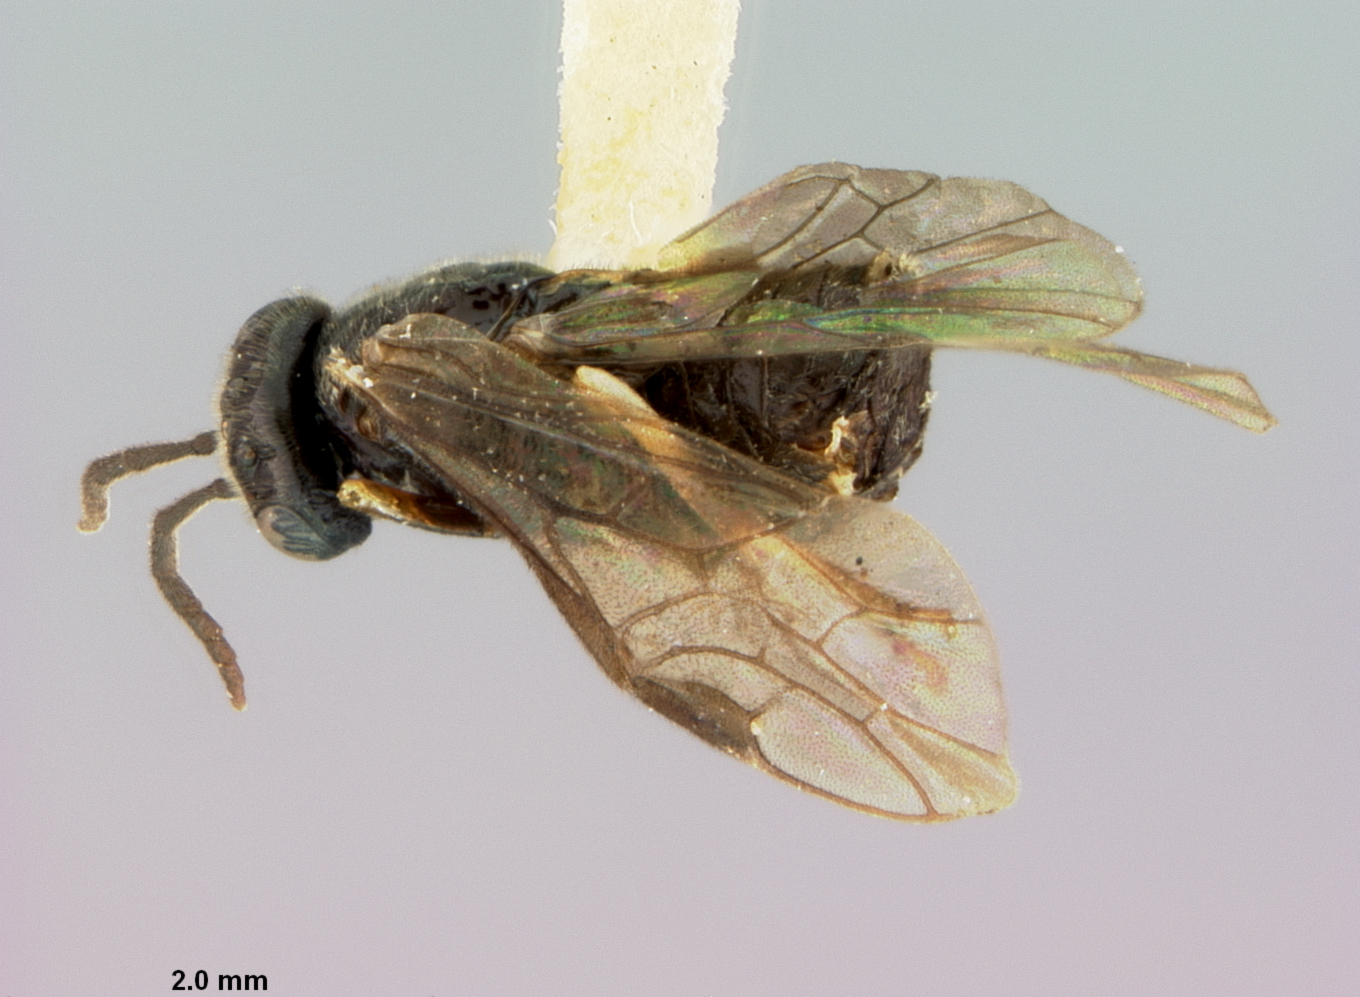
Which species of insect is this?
Caliroa amygdalina
